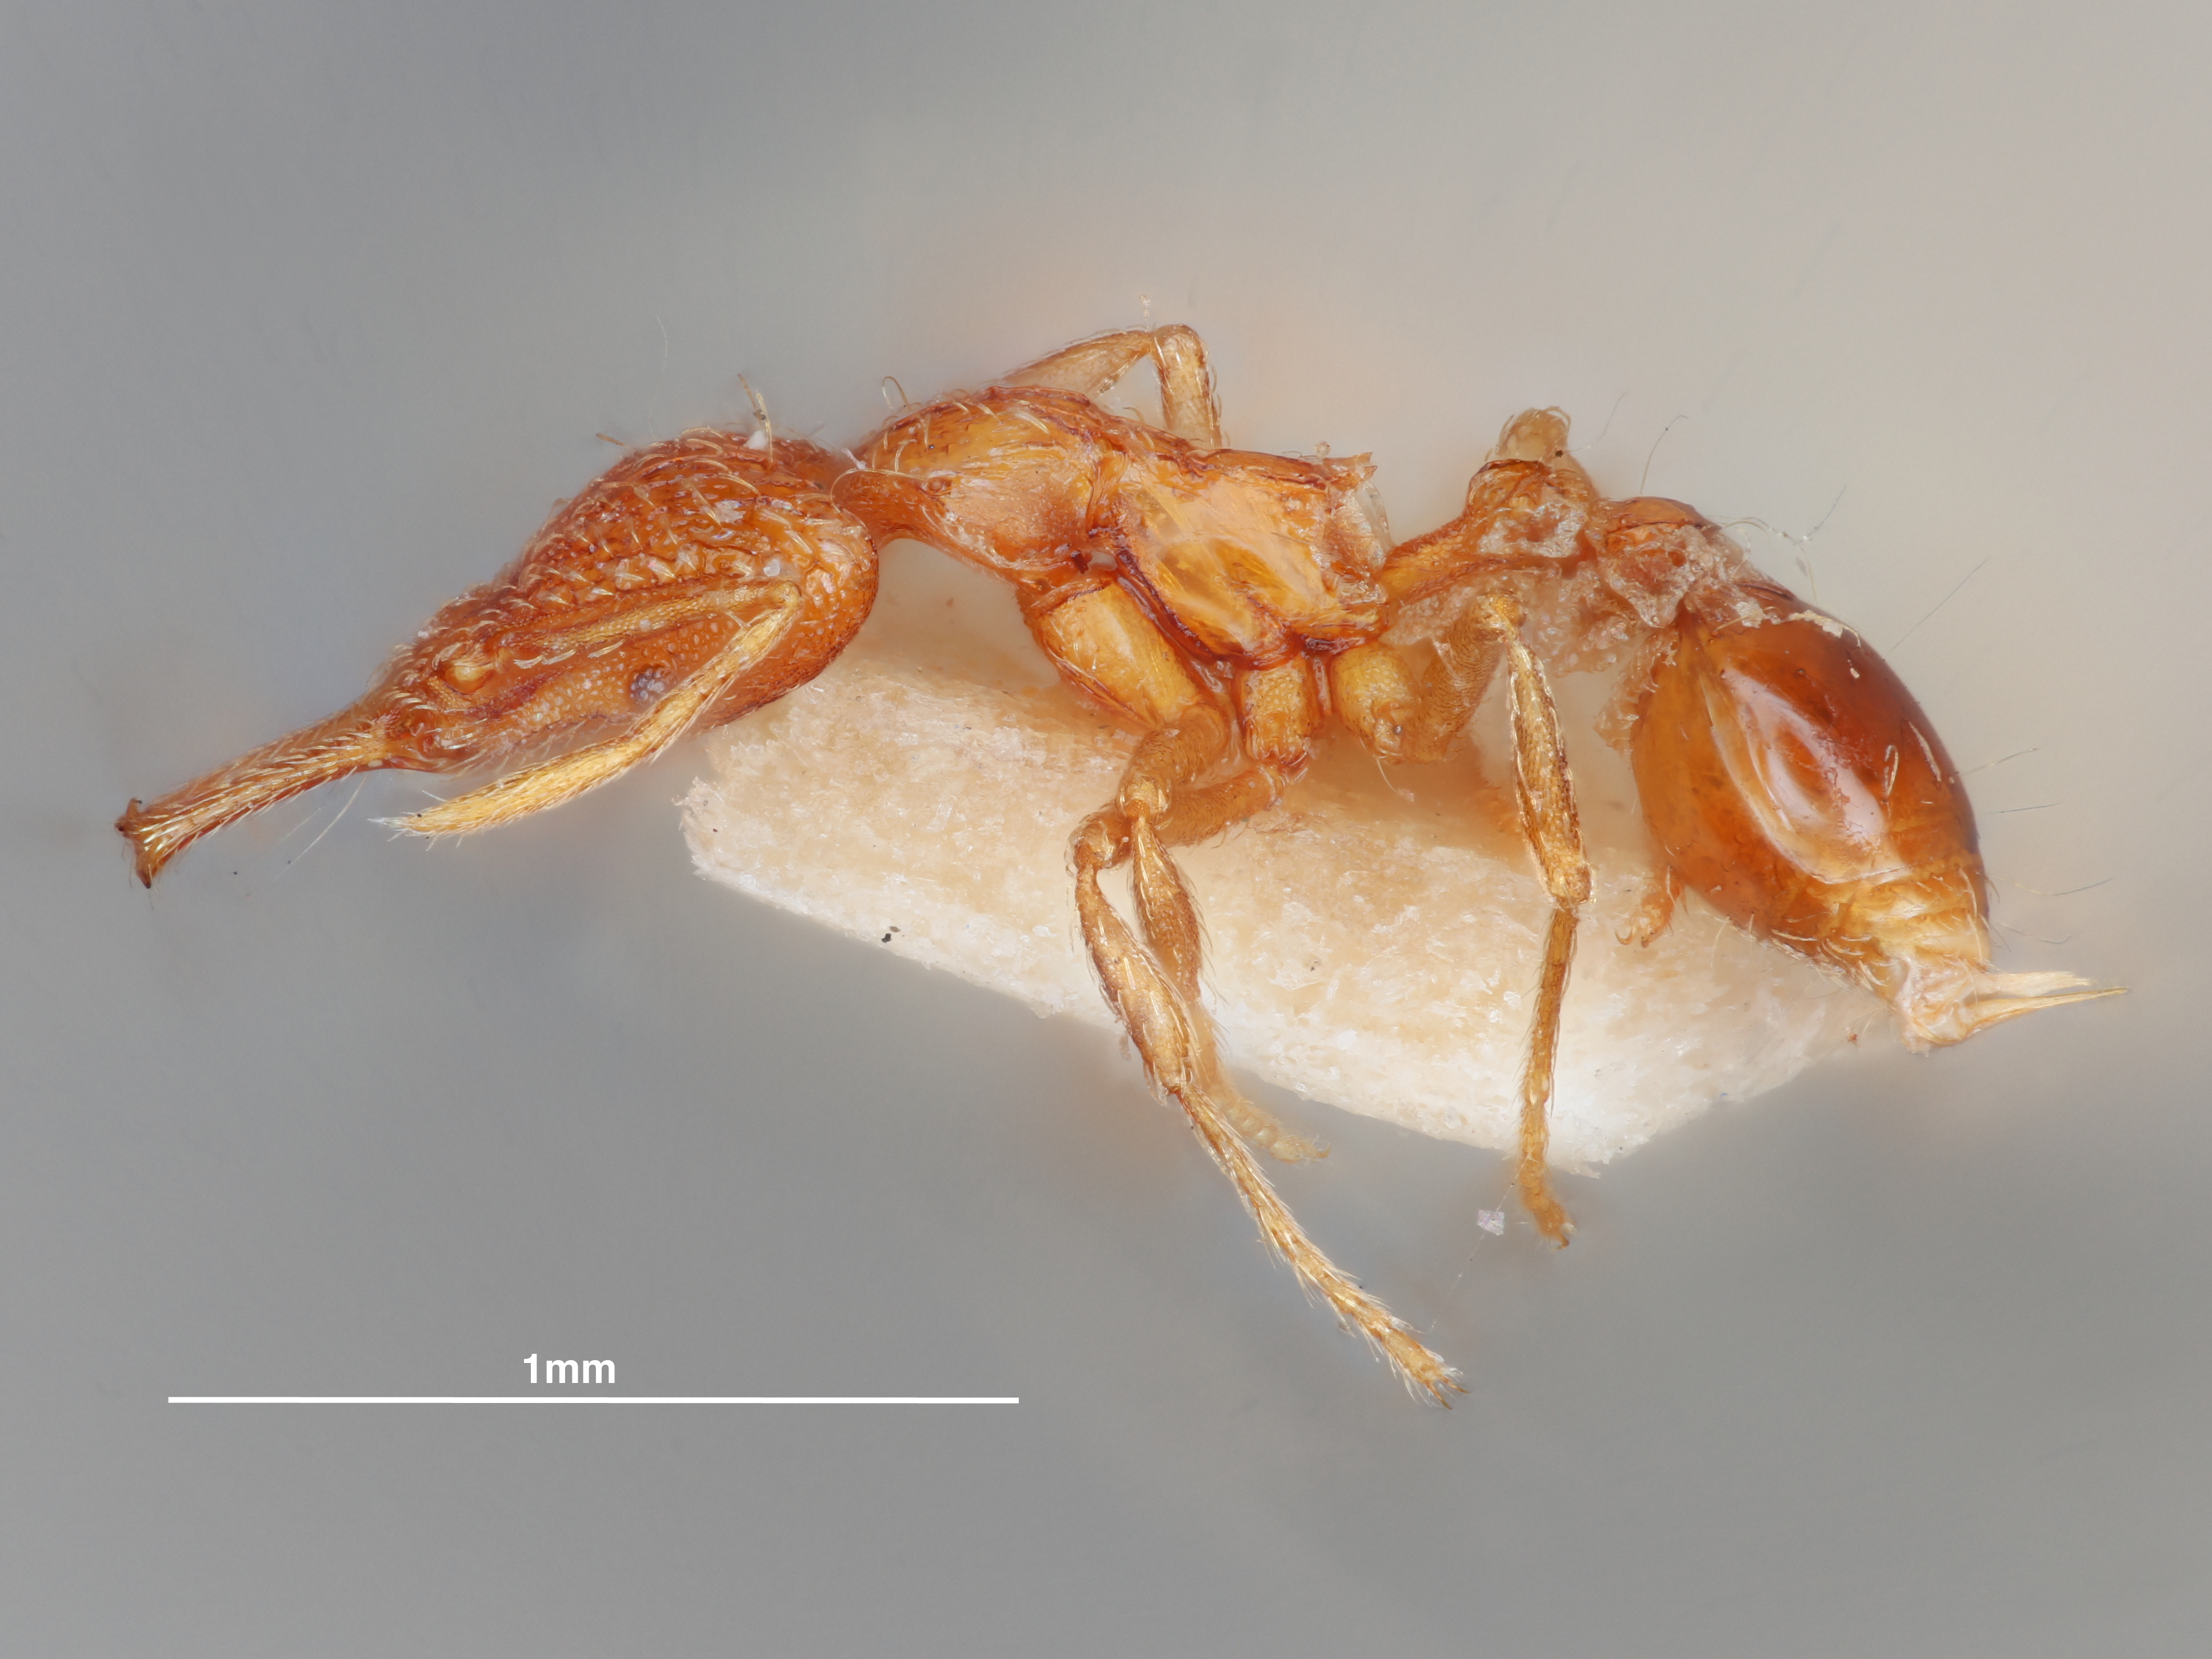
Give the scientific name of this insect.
Strumigenys emeryi
